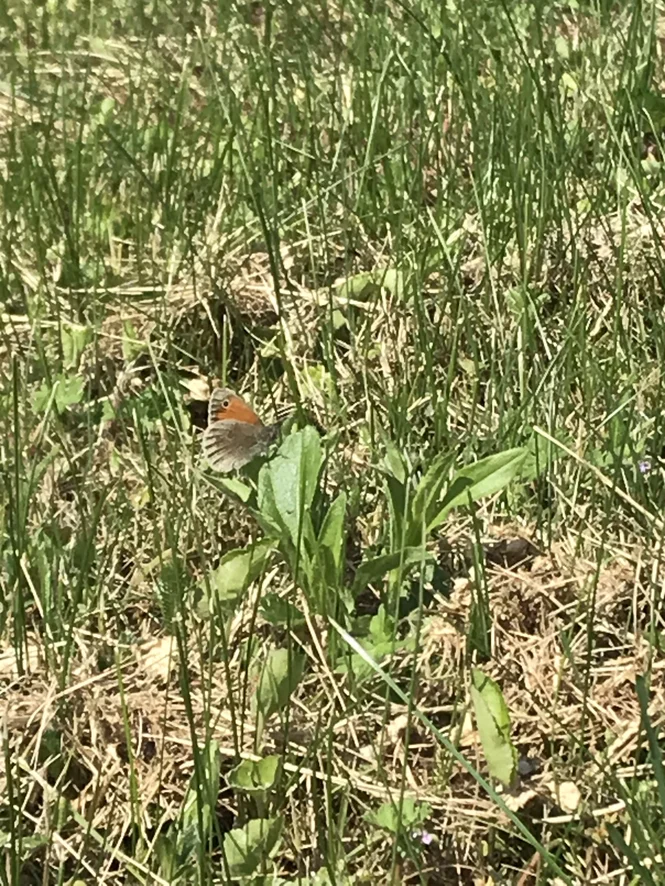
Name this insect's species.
Coenonympha pamphilus
